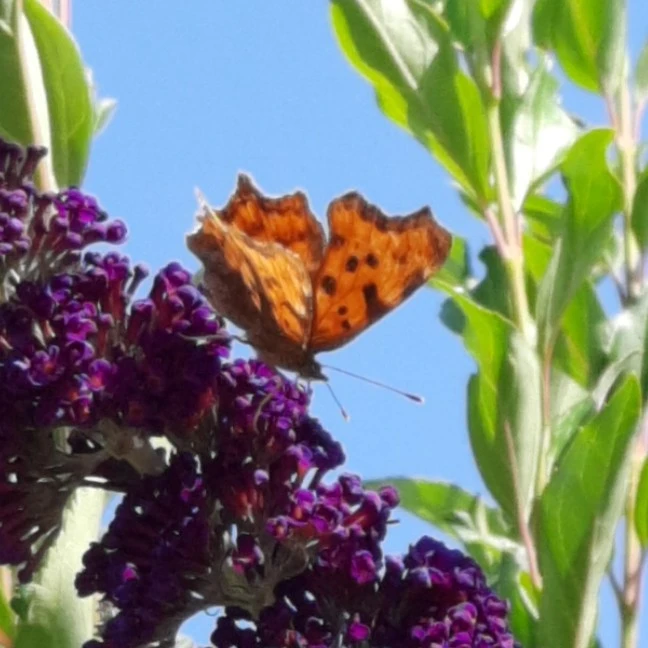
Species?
Polygonia c-album
